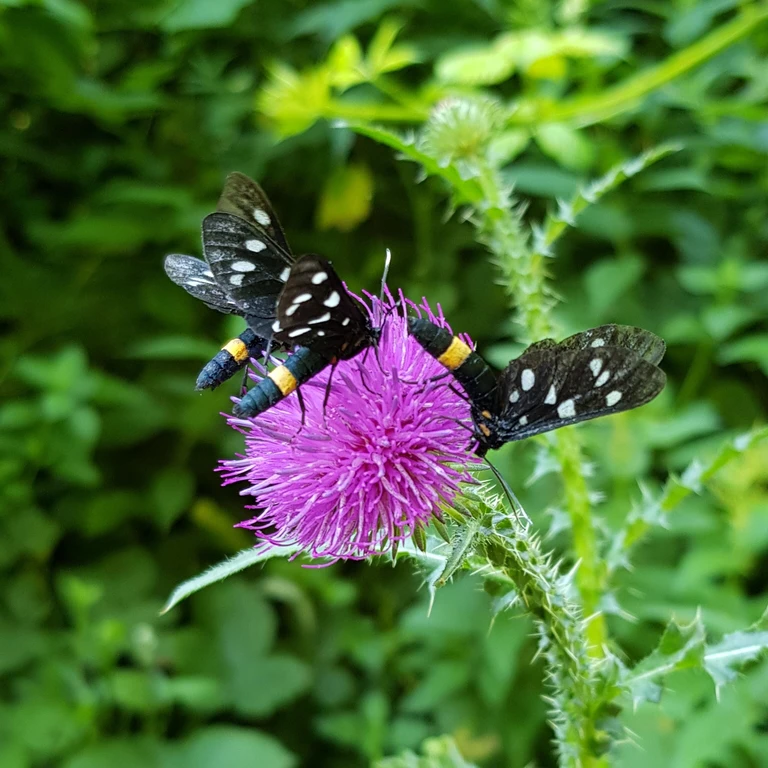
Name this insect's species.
Amata phegea
